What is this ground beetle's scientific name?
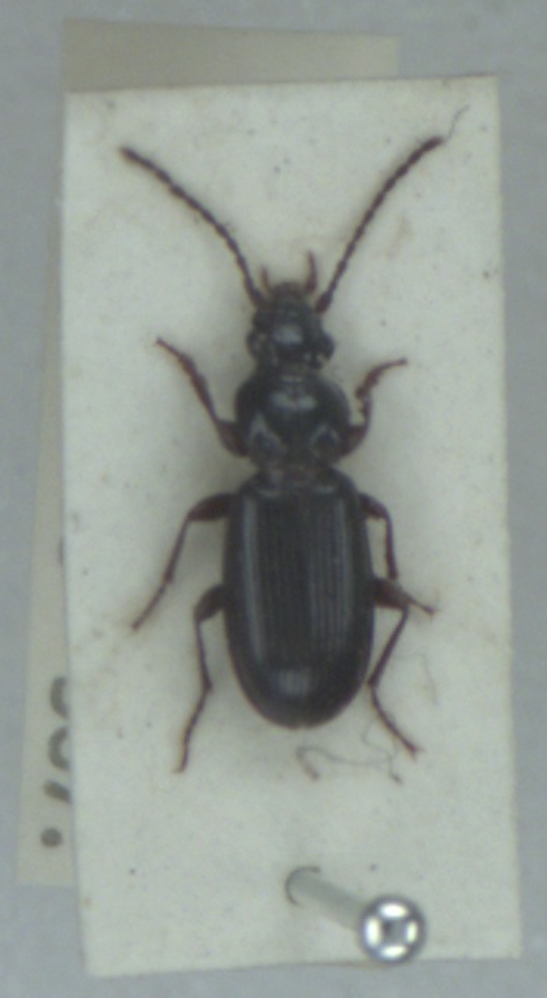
Patrobus assimilis
